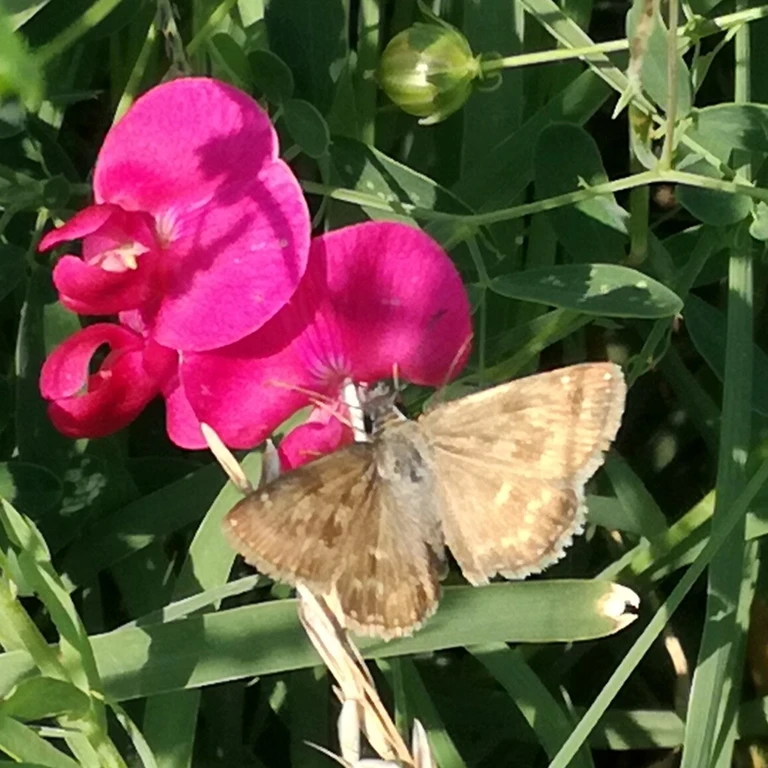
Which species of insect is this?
Erynnis tages
